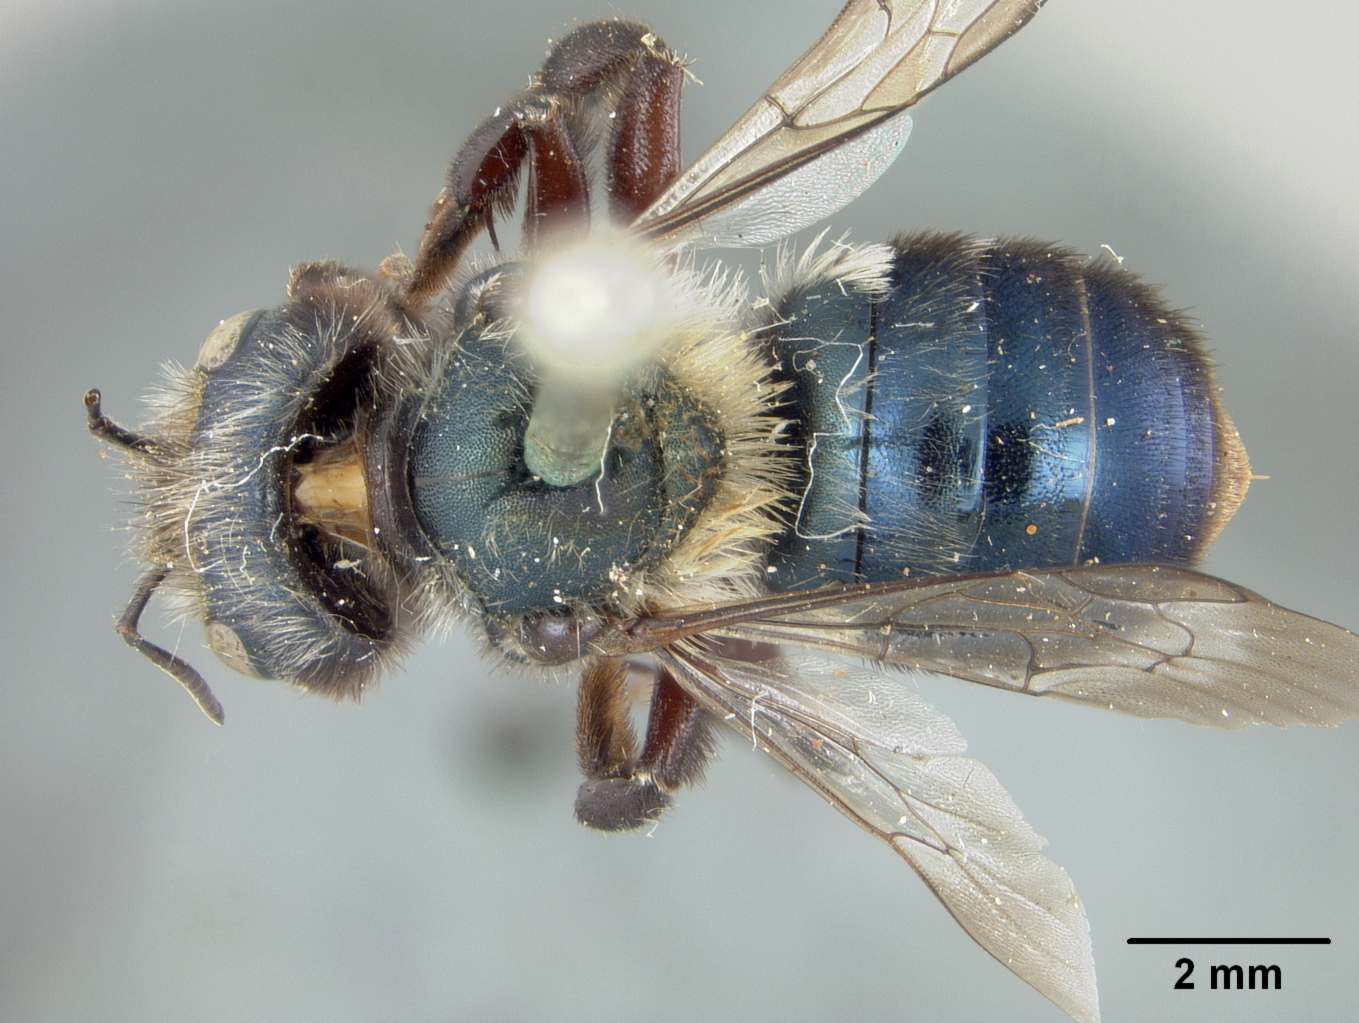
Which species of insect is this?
Osmia brevihirta
